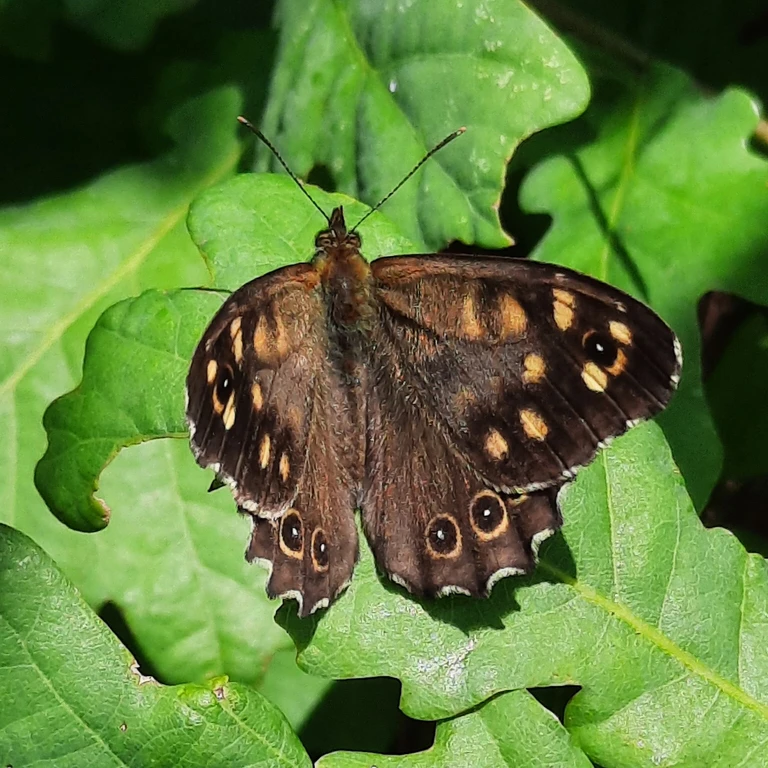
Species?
Pararge aegeria
